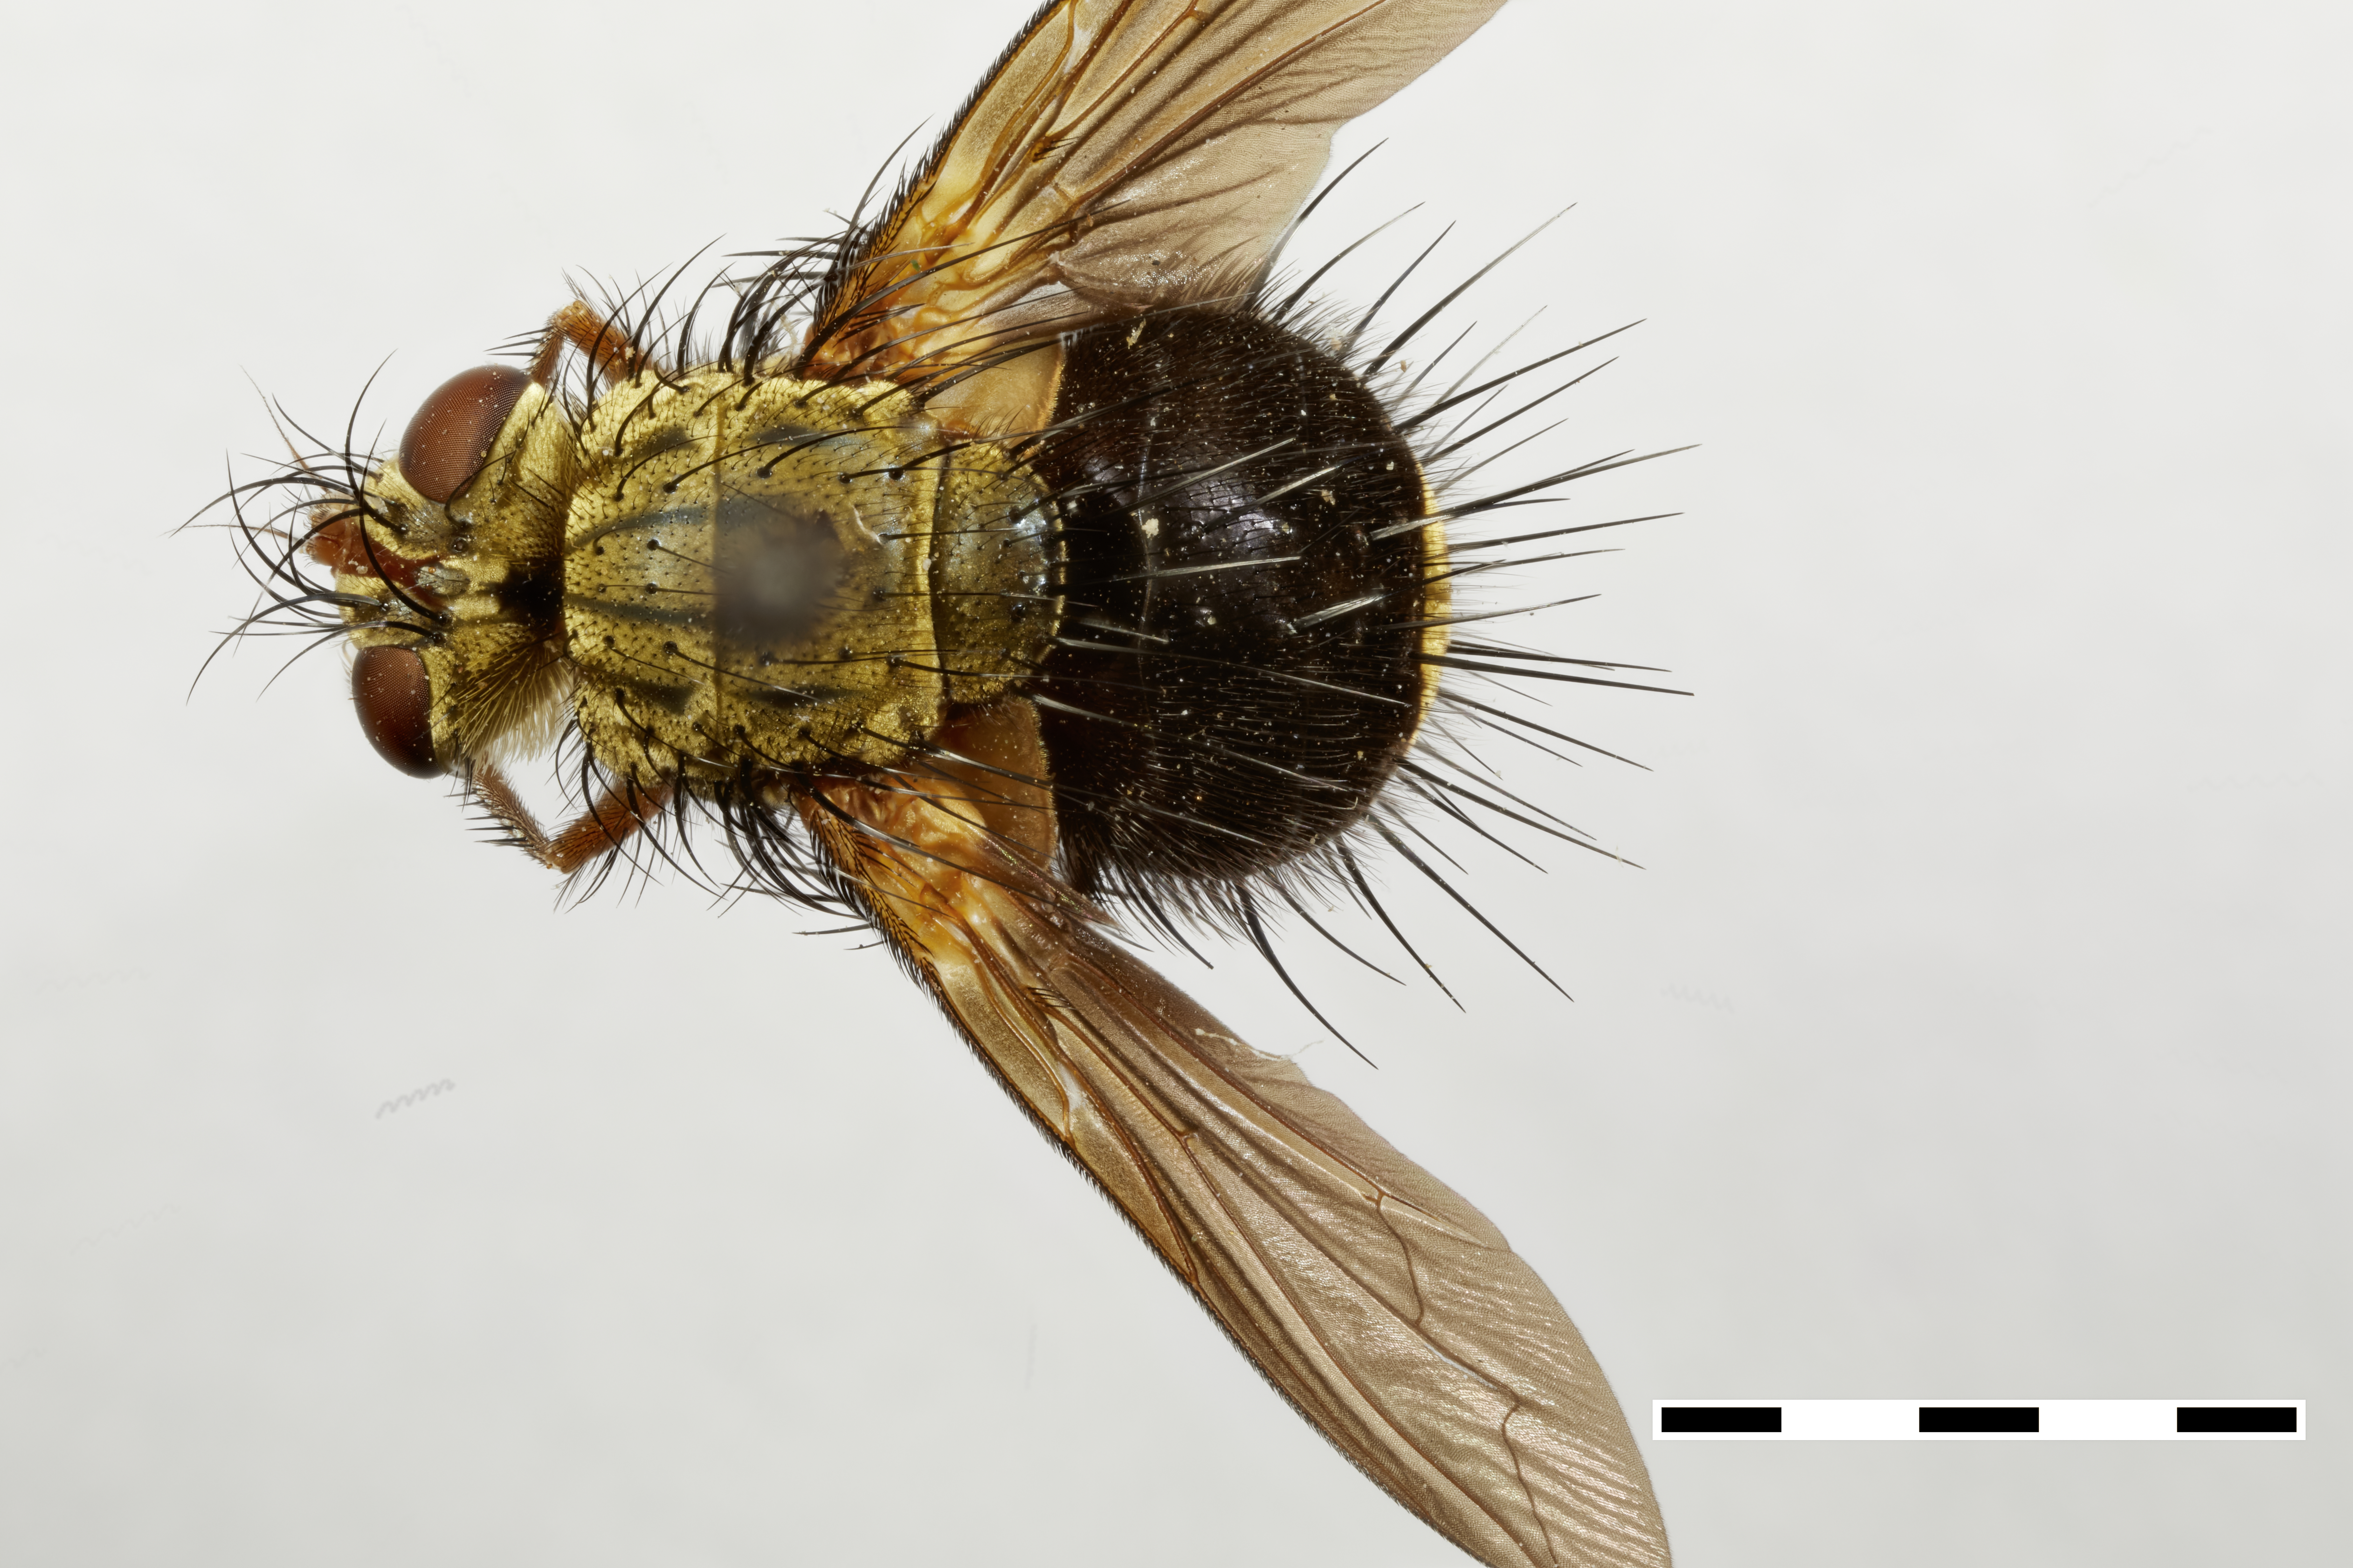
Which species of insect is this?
Eusignosoma aureolatum
